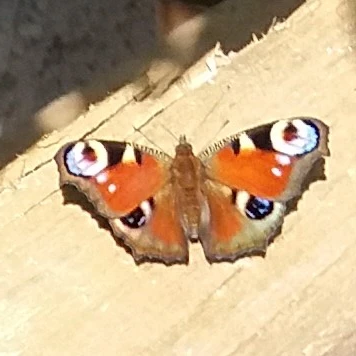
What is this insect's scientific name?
Aglais io
